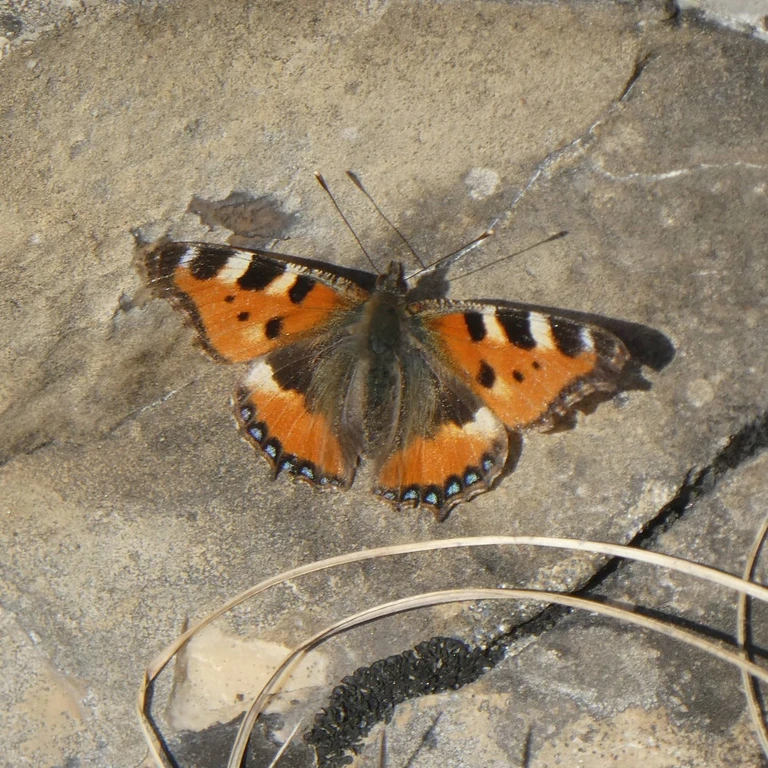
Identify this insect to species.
Aglais urticae
